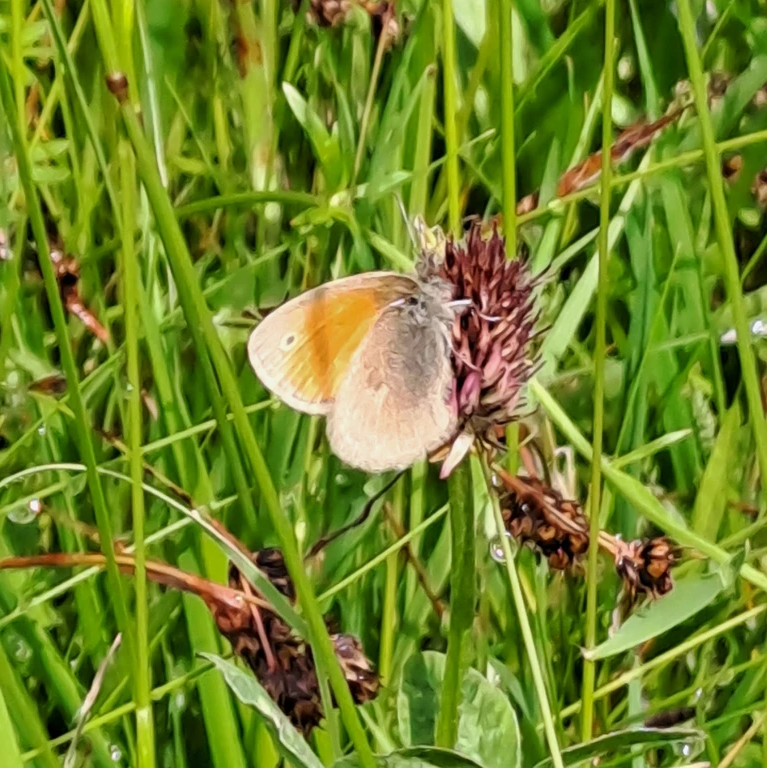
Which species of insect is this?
Coenonympha pamphilus
